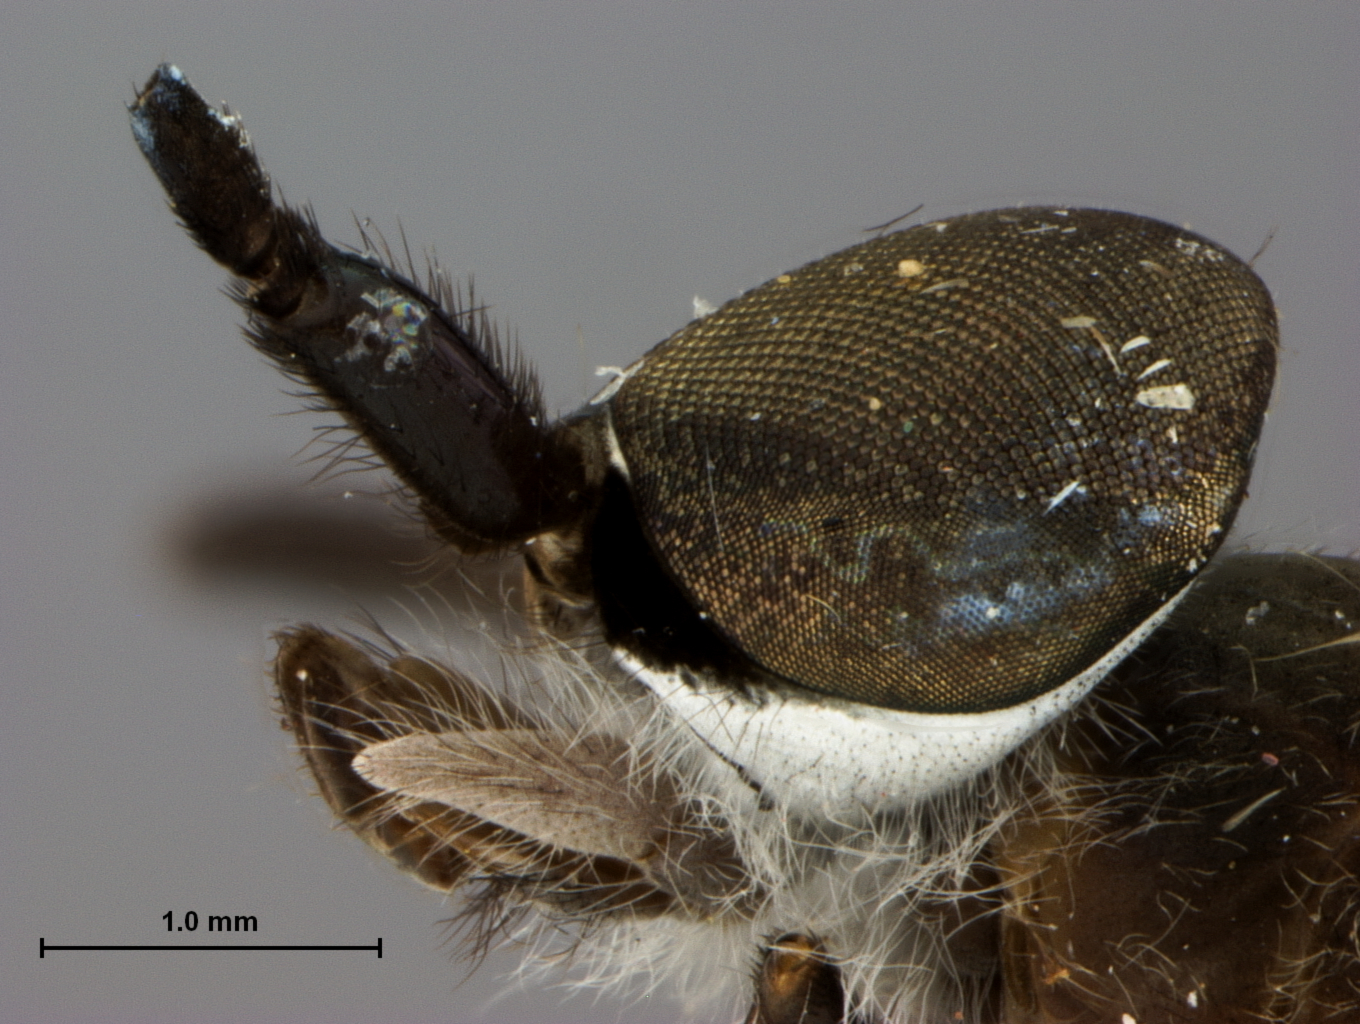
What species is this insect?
Haematopota famicis
